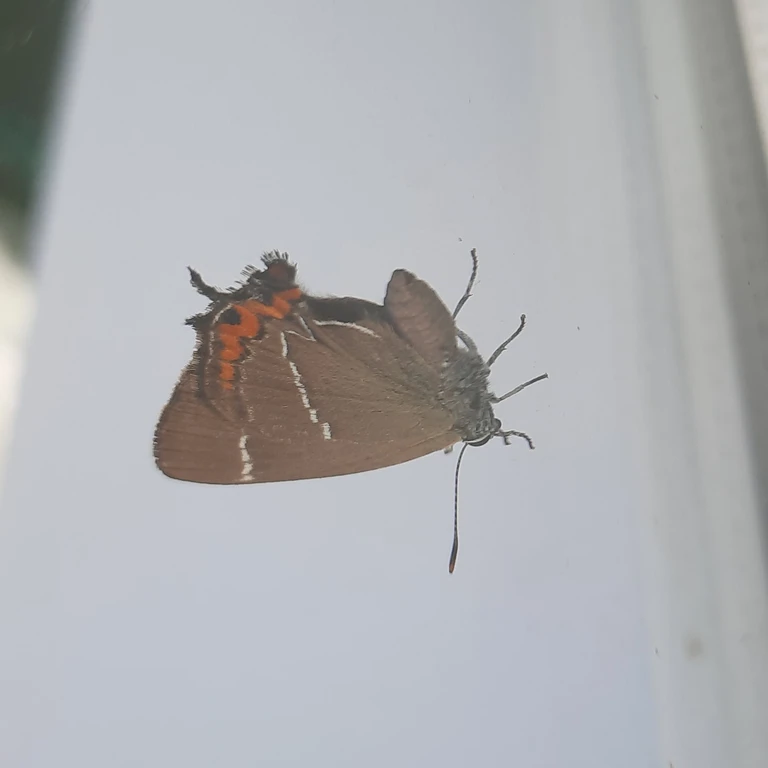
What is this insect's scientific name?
Satyrium w-album
